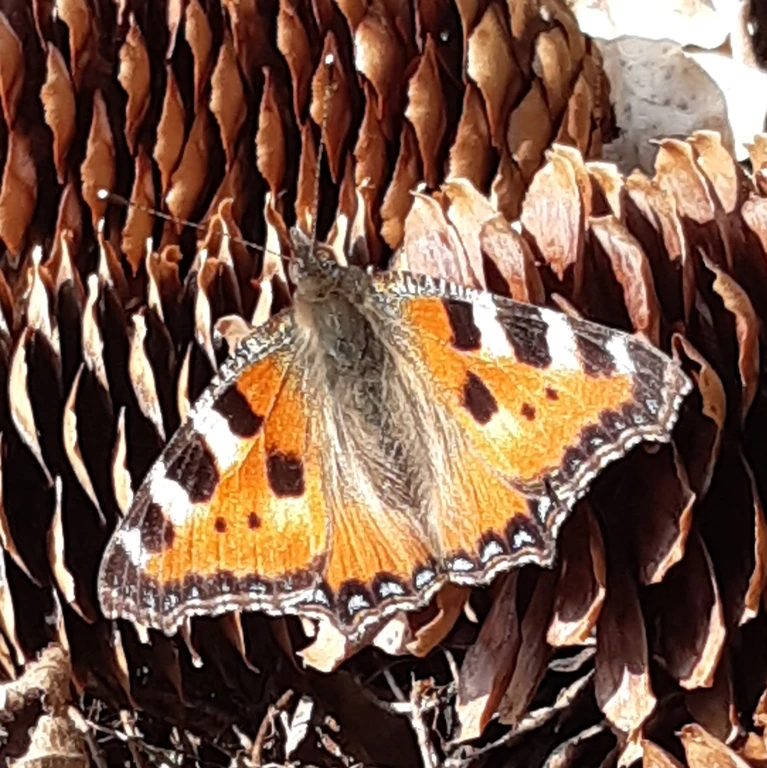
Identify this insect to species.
Aglais urticae
